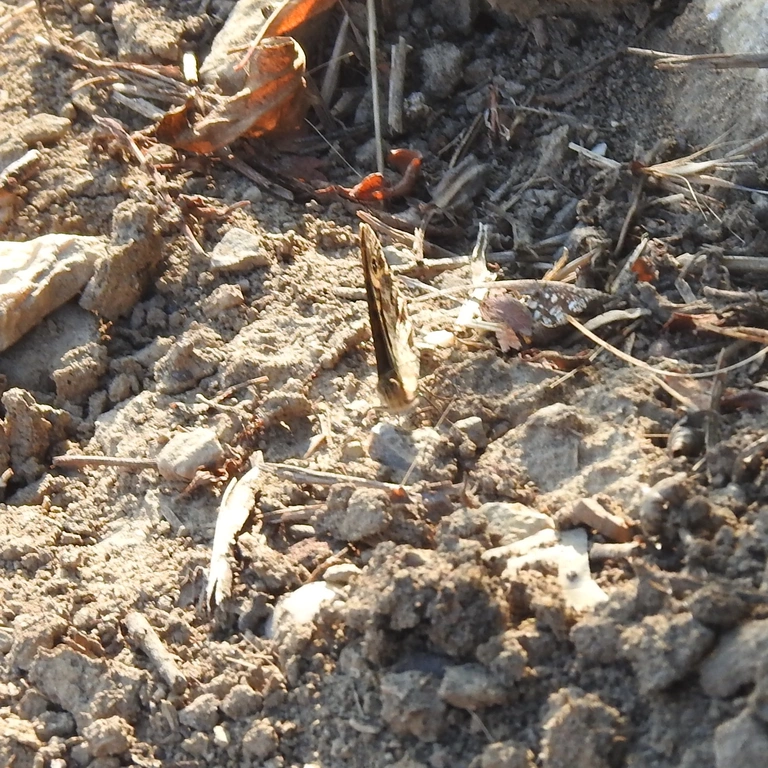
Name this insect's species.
Lasiommata megera (also Pararge megera)
